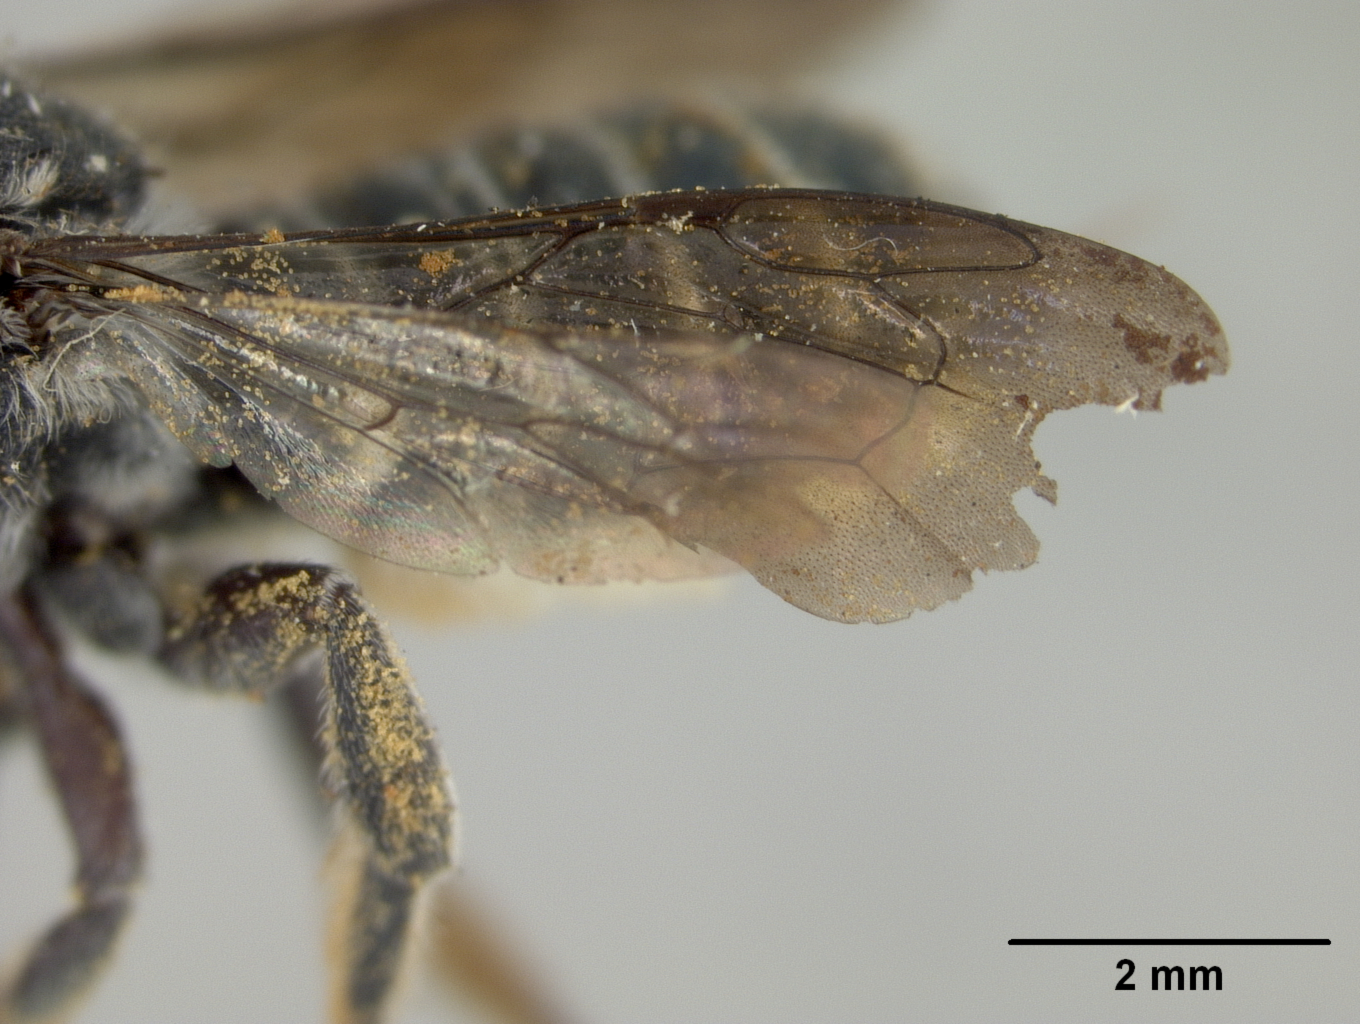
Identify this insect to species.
Oligotropus wilmingtoni
